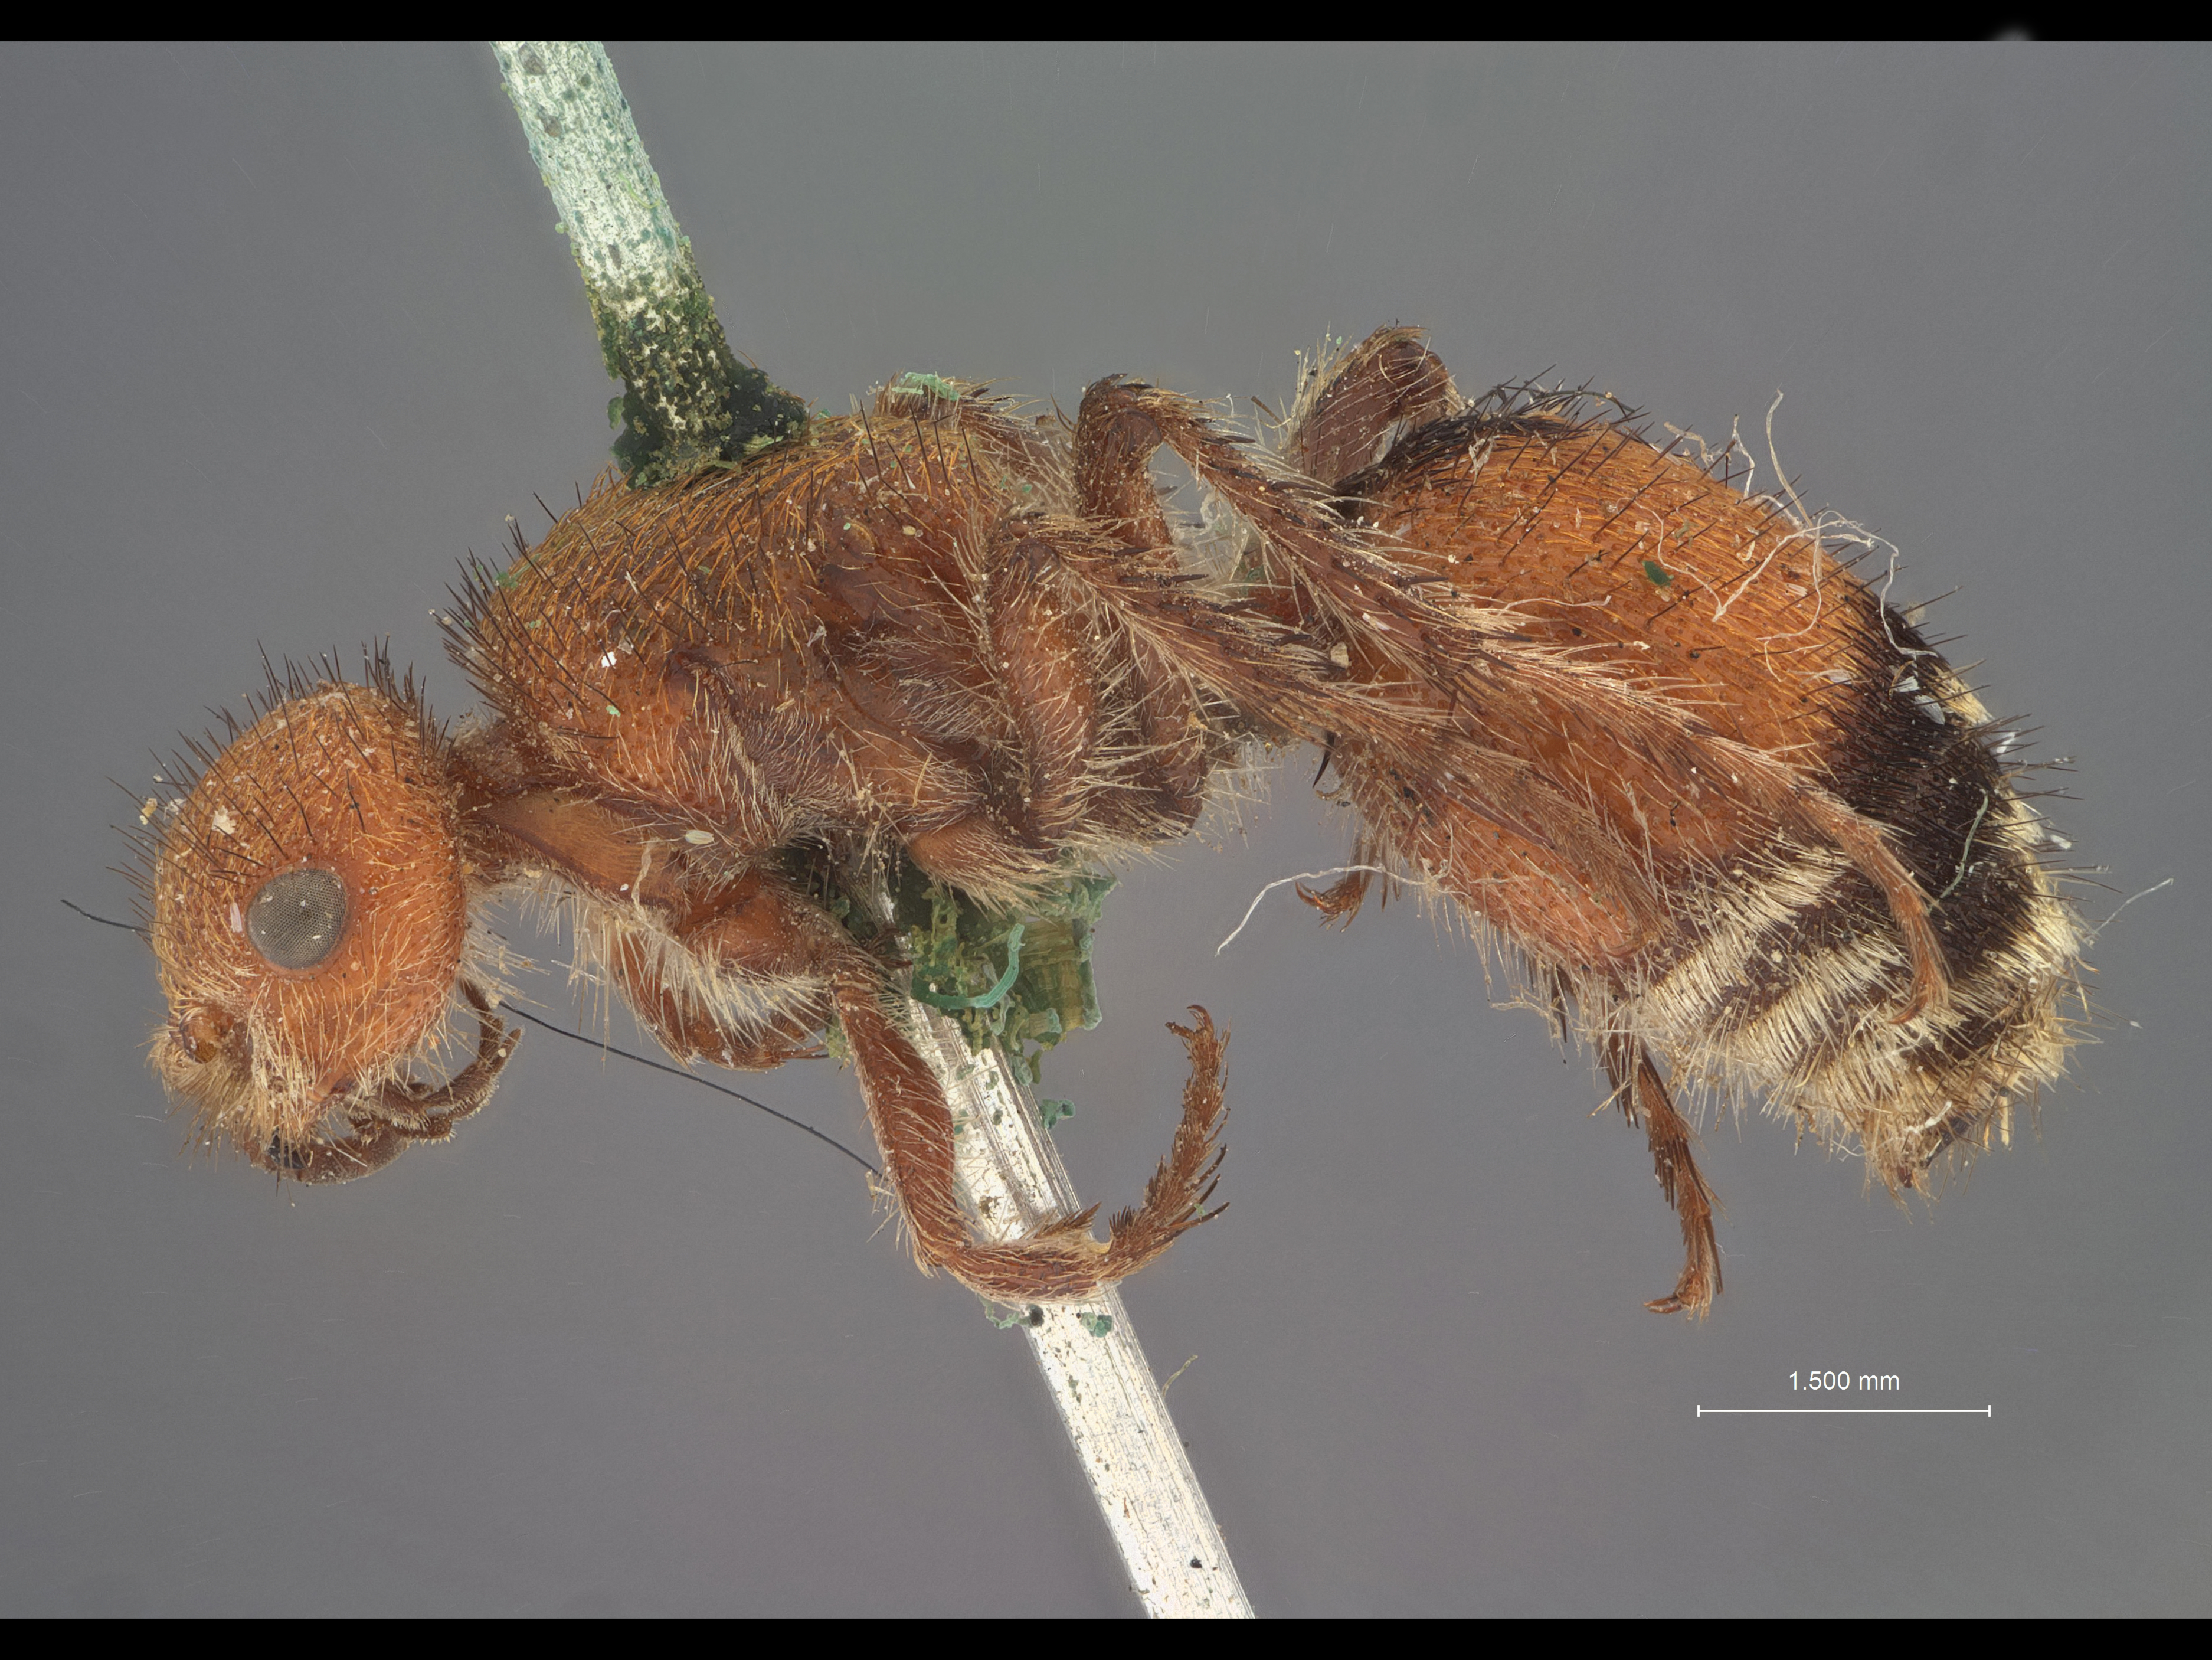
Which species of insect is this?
Dasymutilla blawa
